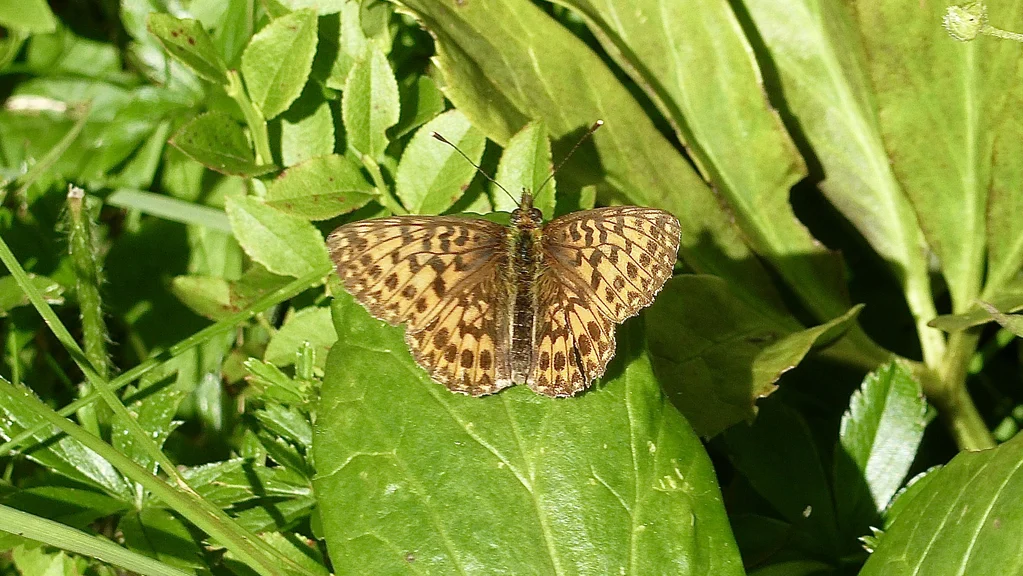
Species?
Boloria titania
